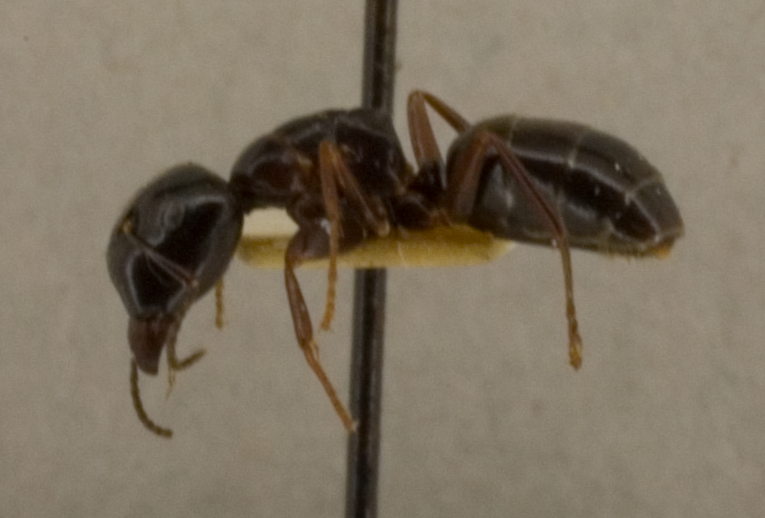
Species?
Camponotus cristatus
